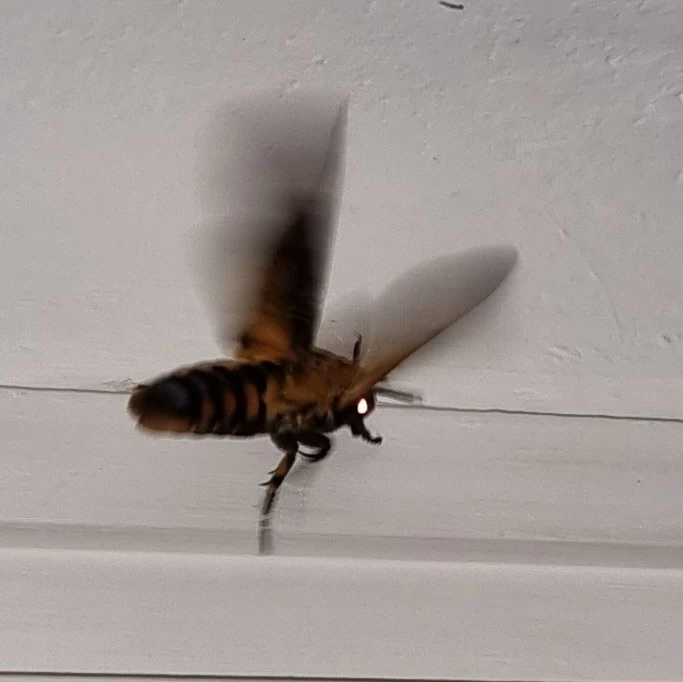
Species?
Acherontia atropos
